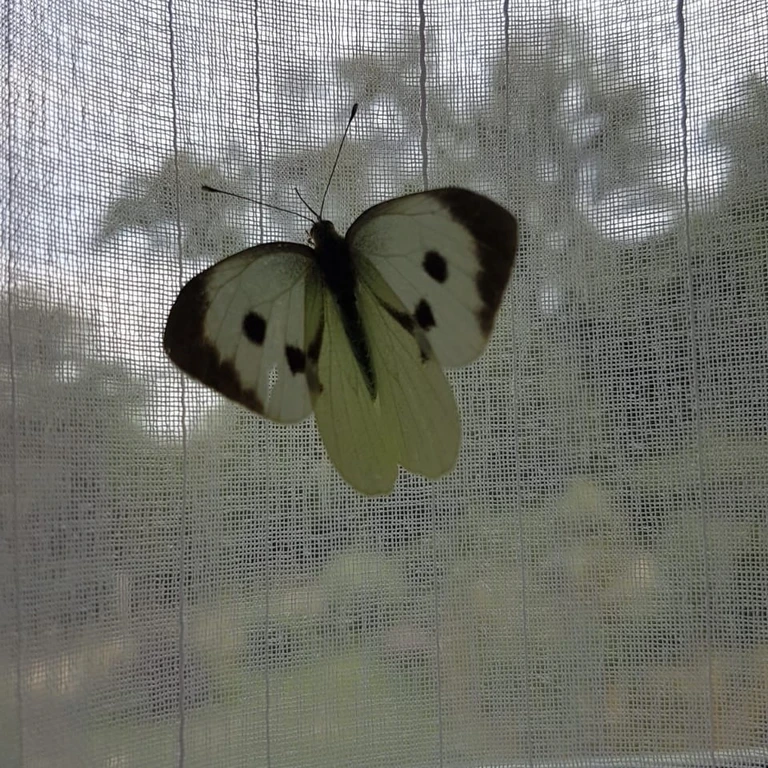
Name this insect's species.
Pieris brassicae
